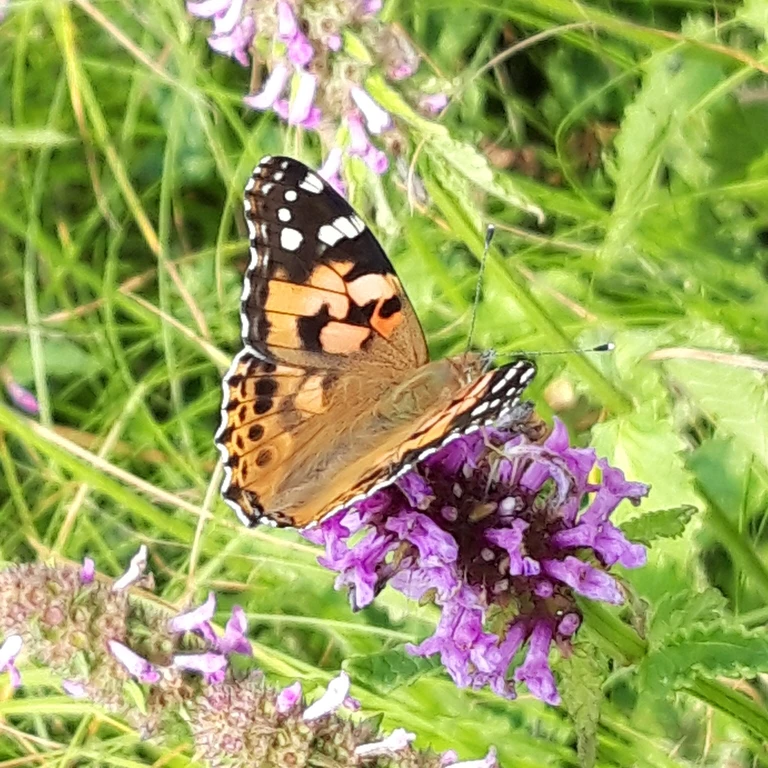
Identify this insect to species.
Vanessa cardui
